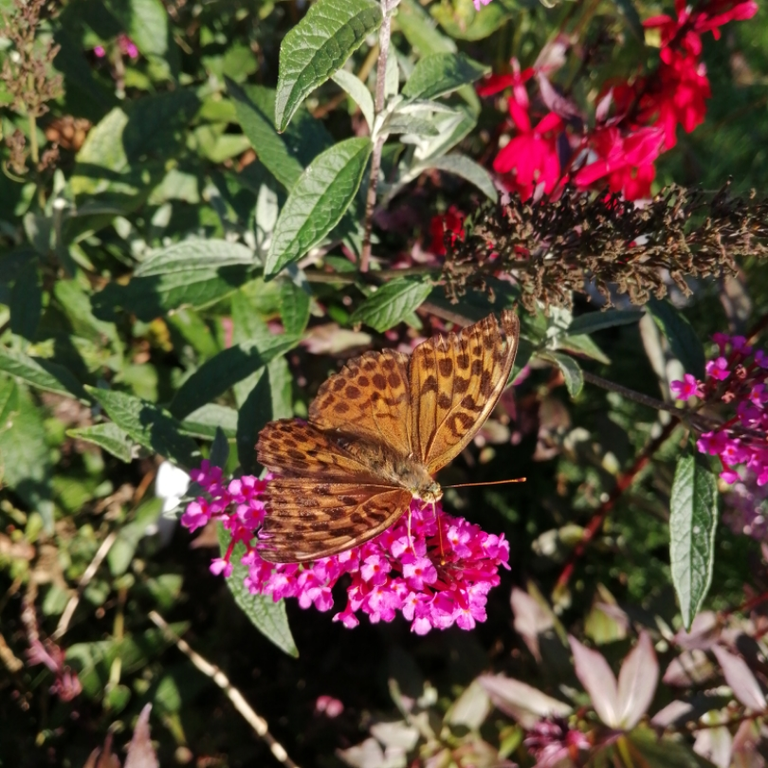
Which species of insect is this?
Argynnis paphia
